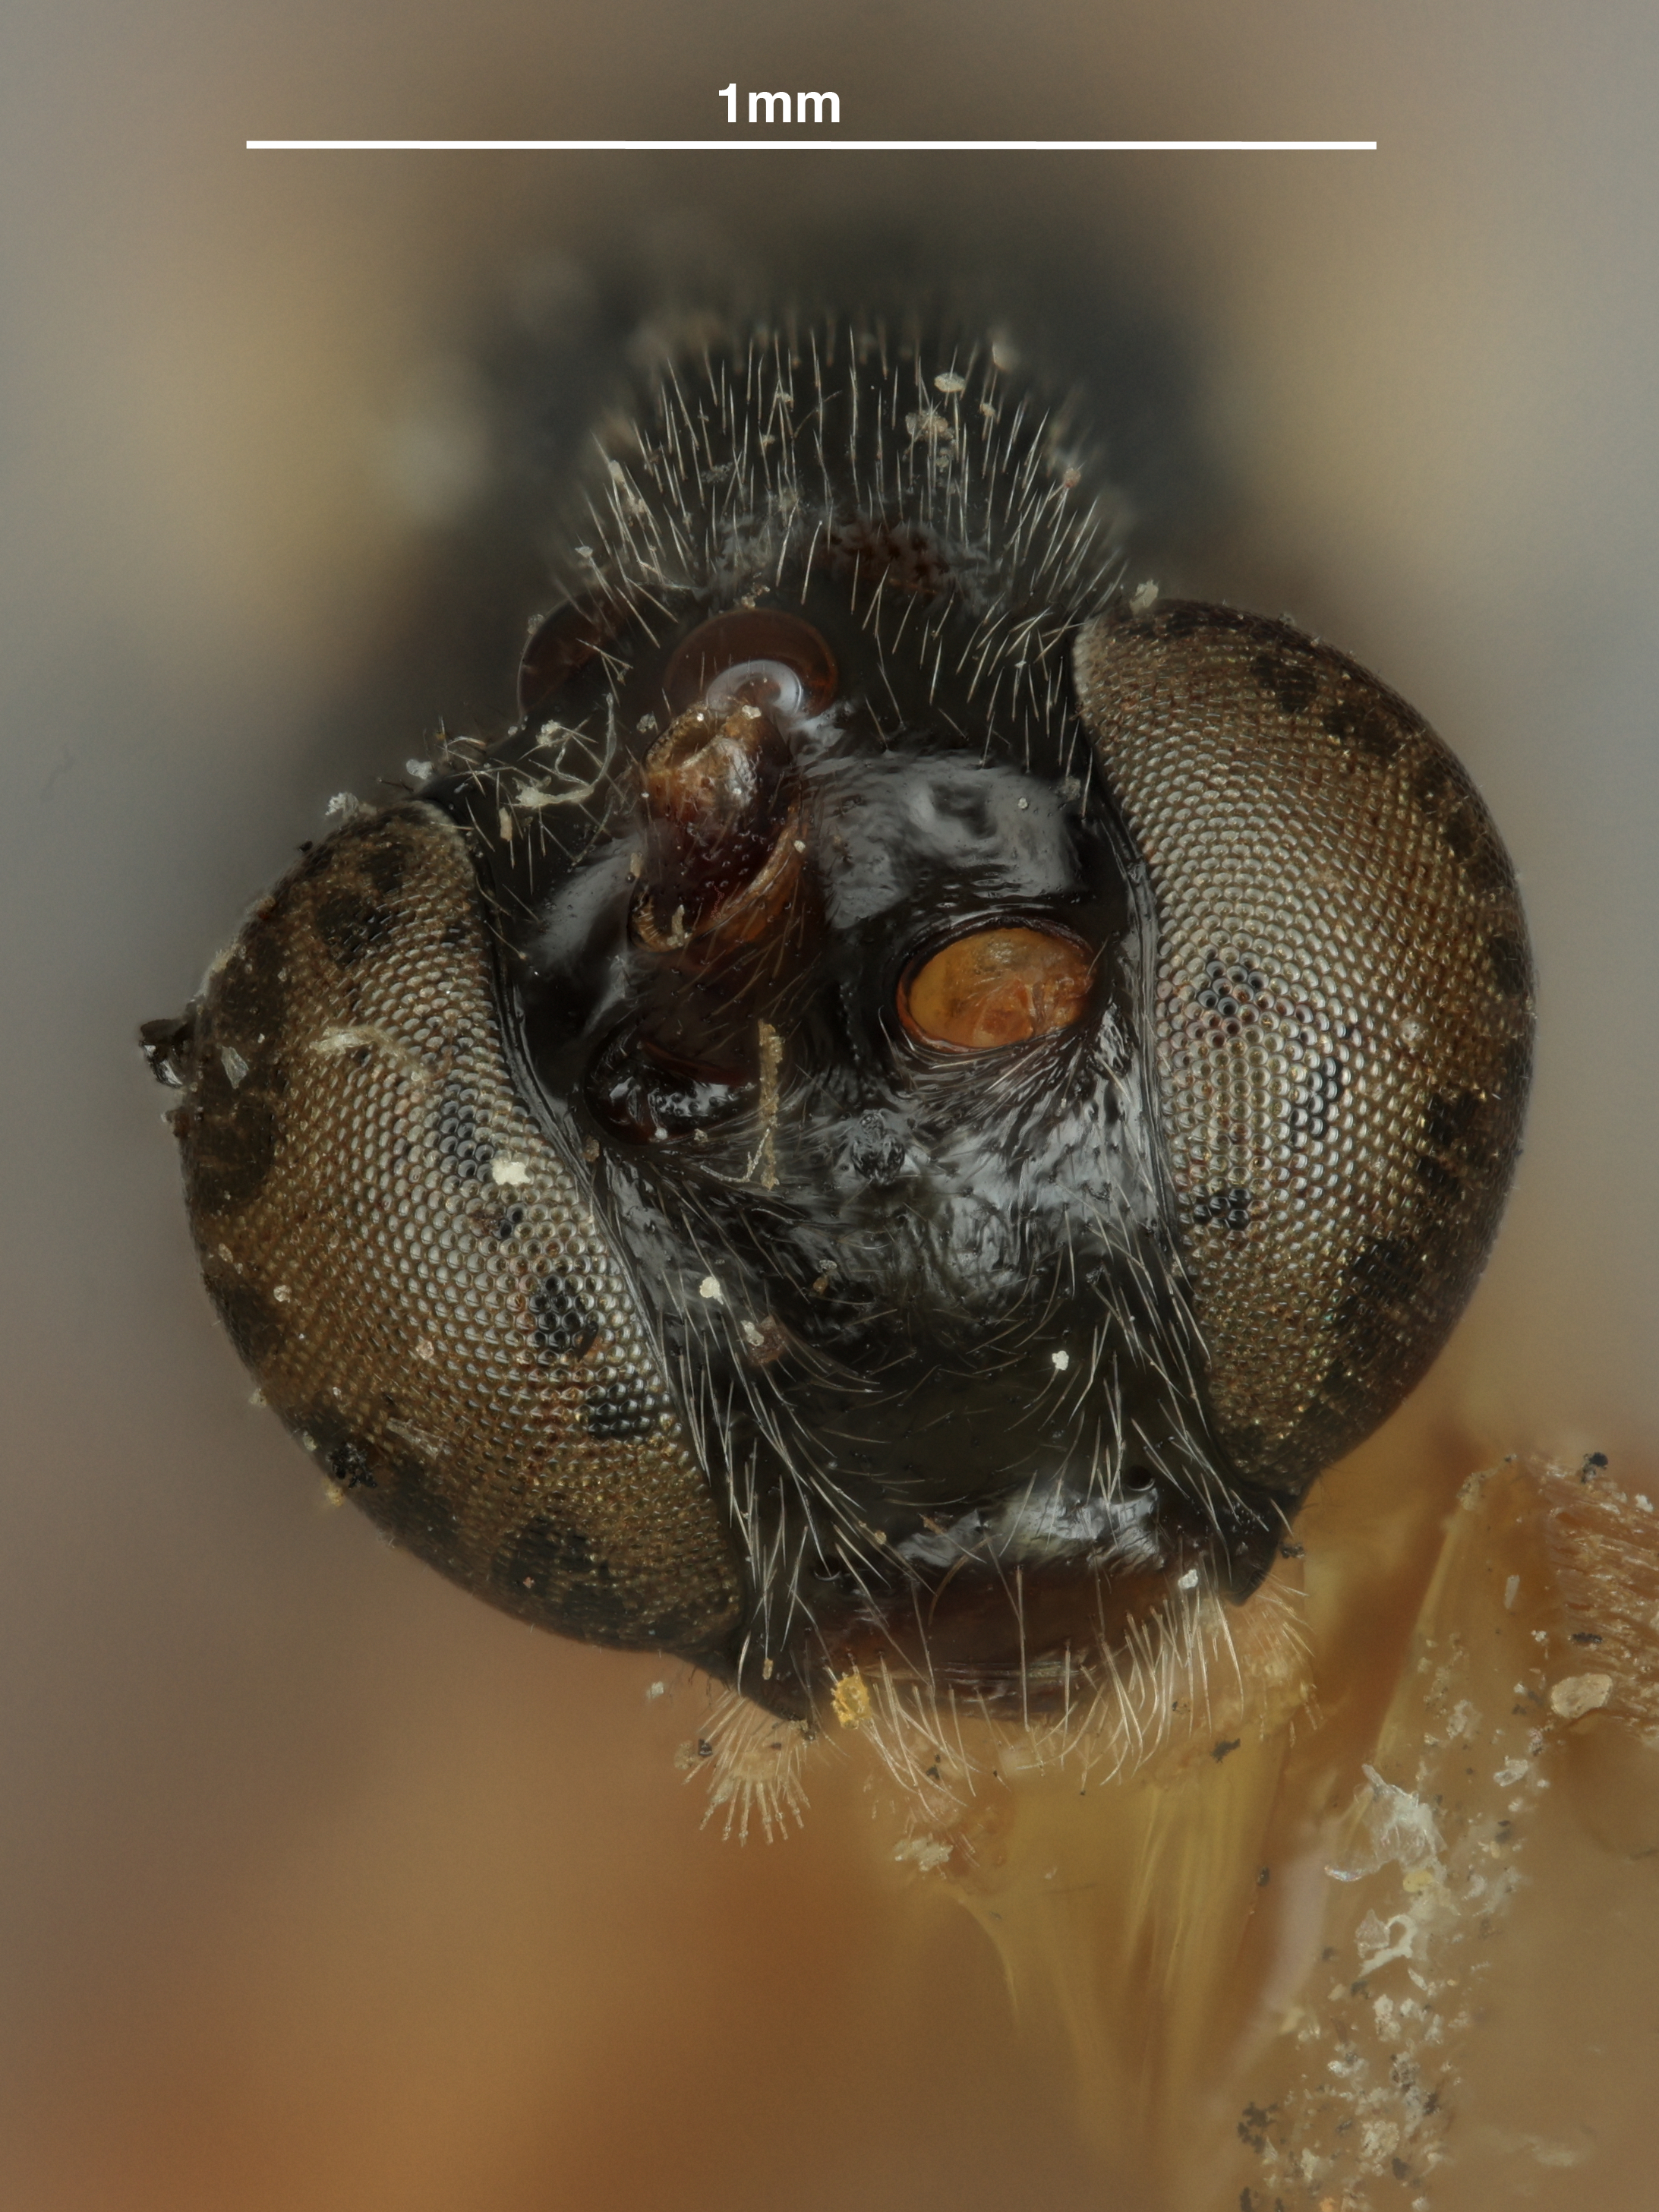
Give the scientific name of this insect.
Polysphincta venator
